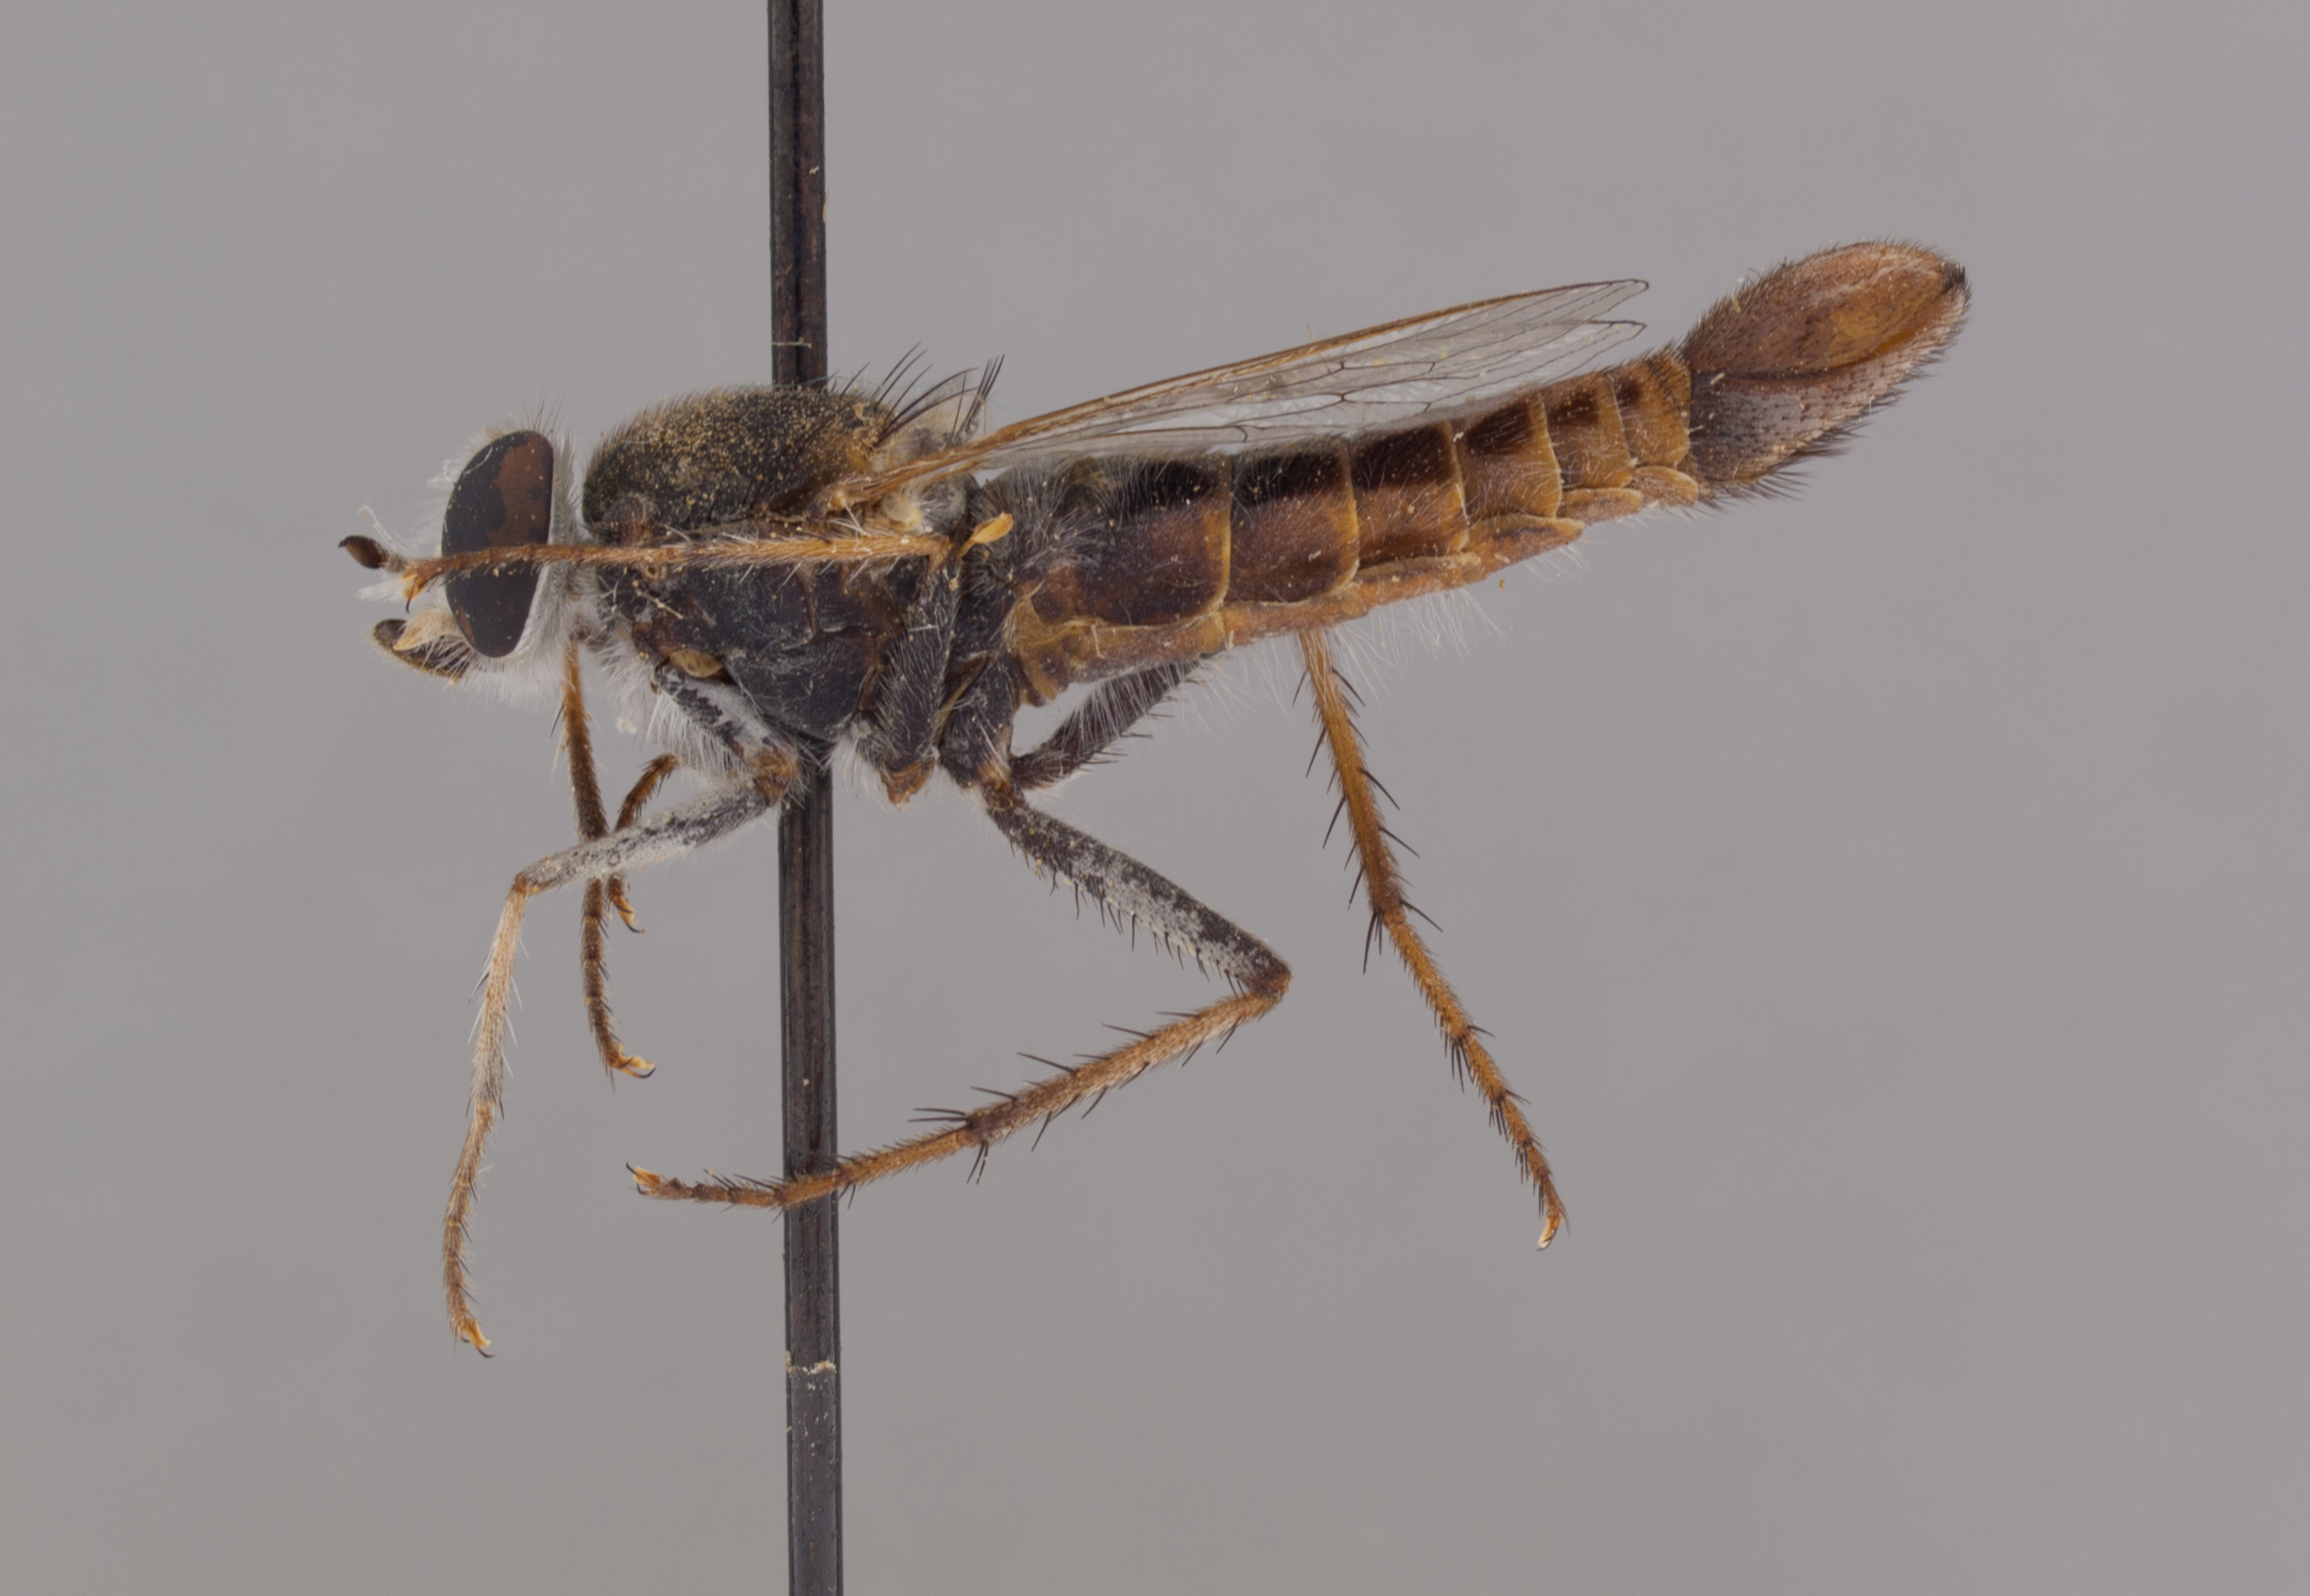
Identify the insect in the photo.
Apiocera painteri
